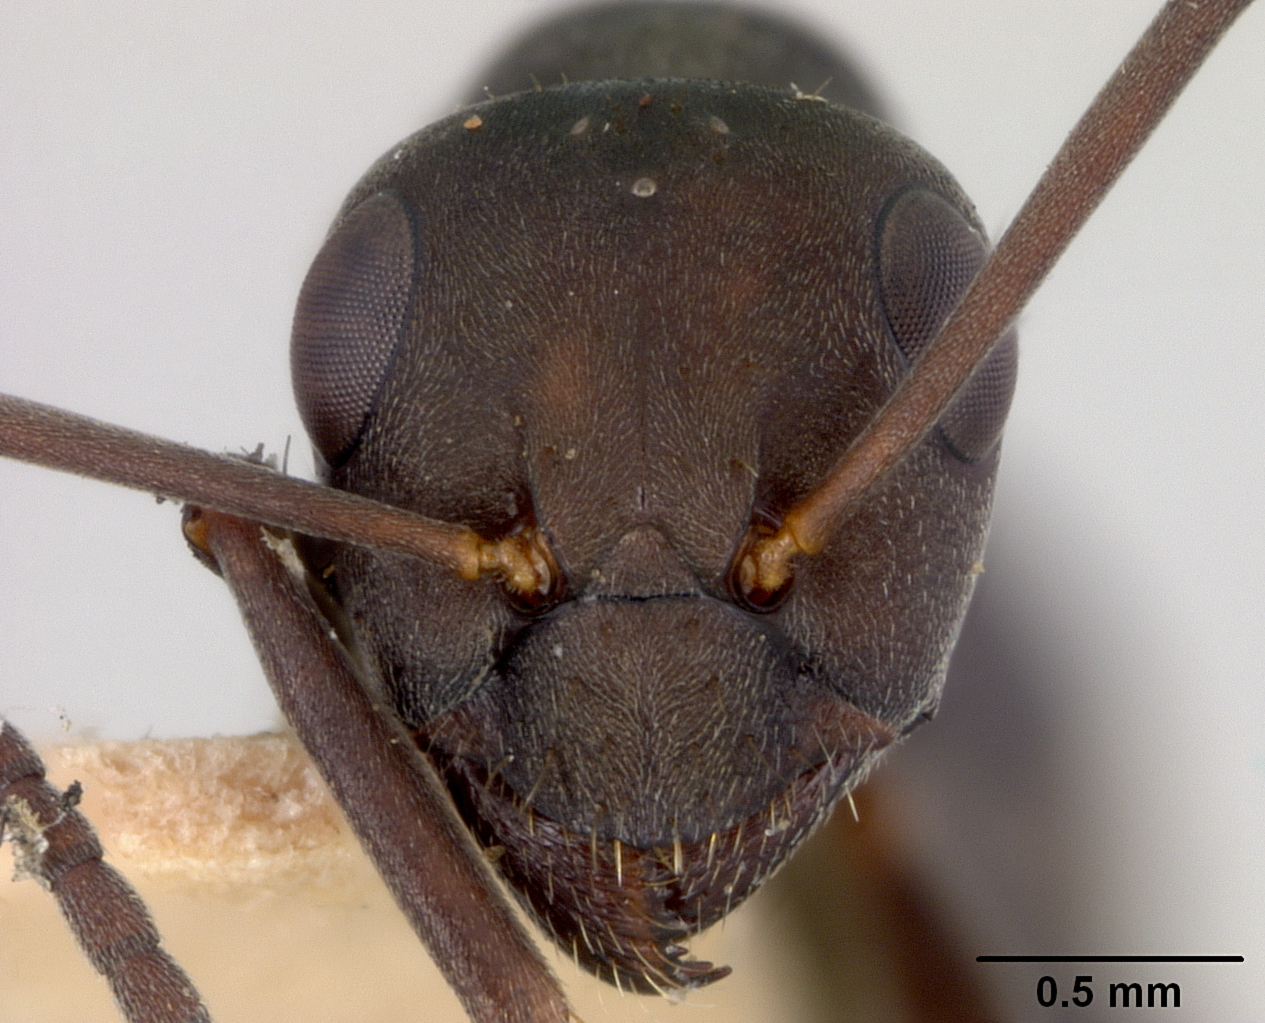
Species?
Formica subcyanea
